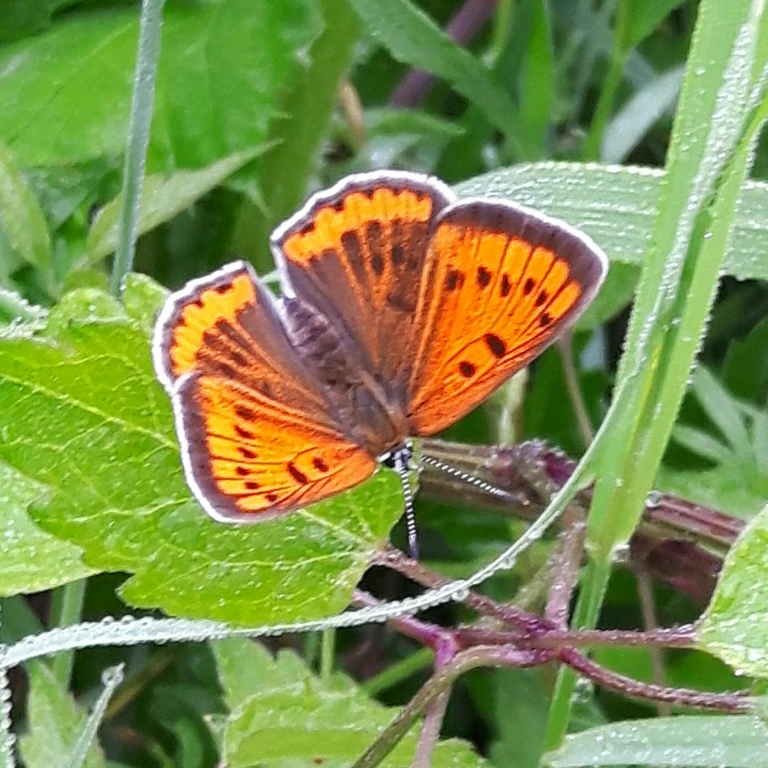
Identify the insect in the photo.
Lycaena dispar
